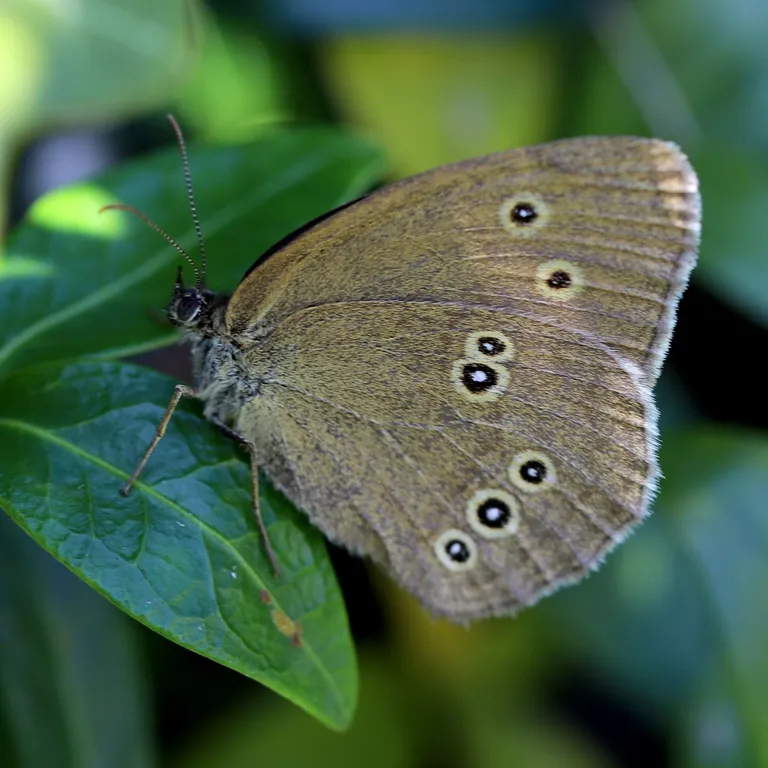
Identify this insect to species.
Aphantopus hyperantus
